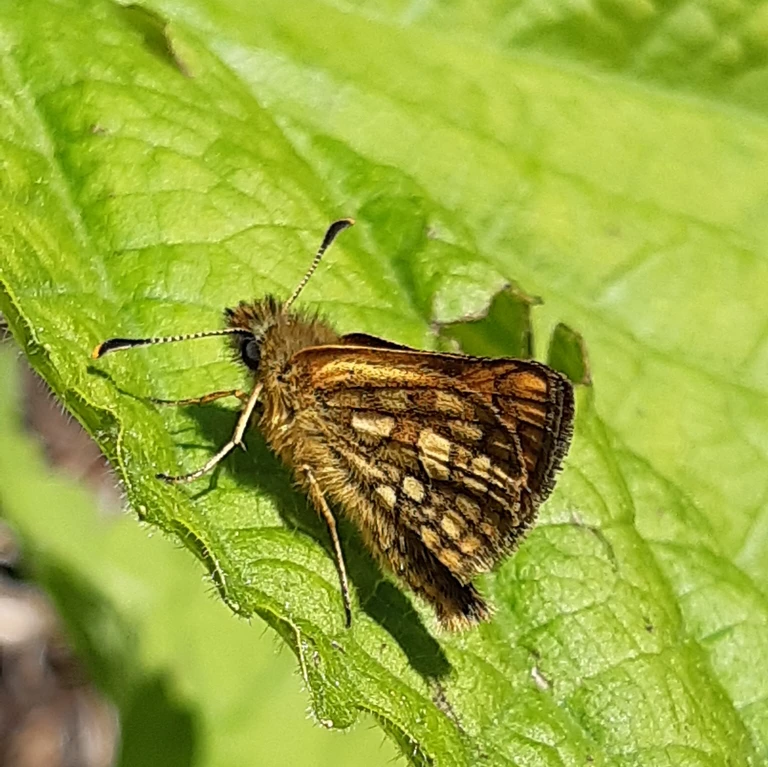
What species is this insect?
Carterocephalus palaemon
